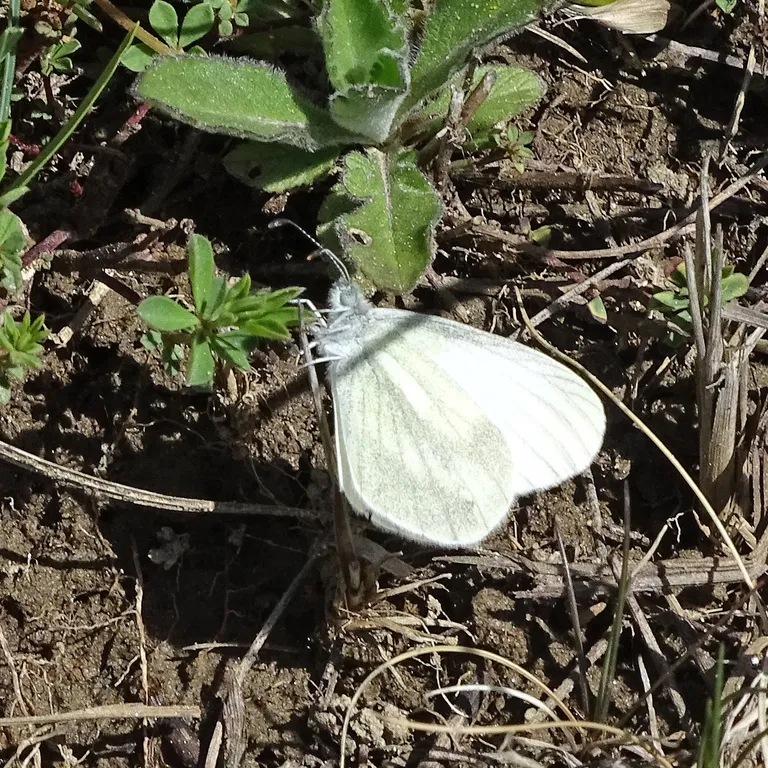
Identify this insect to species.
Leptidea sinapis/juvernica
